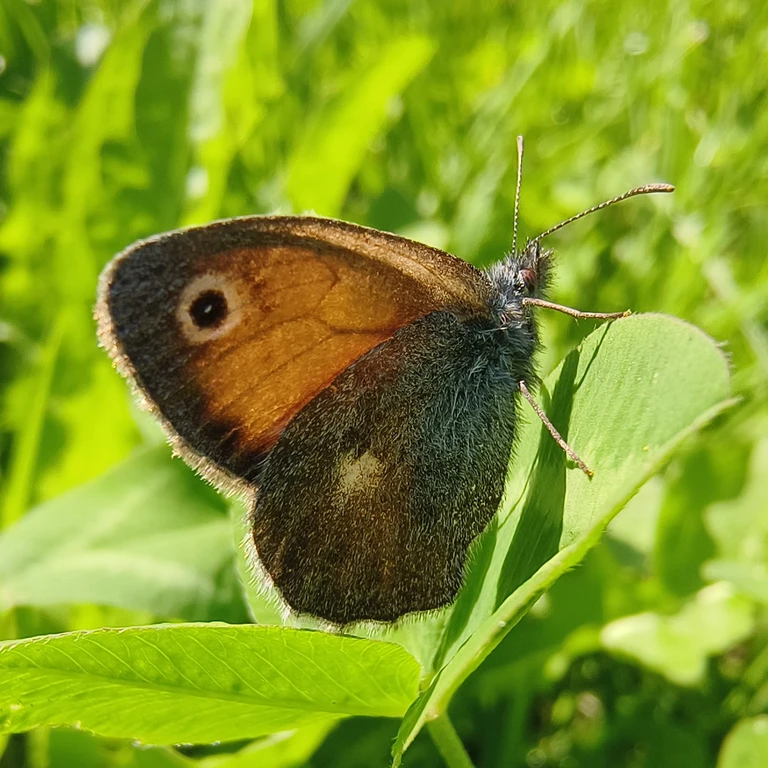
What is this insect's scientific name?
Coenonympha pamphilus
